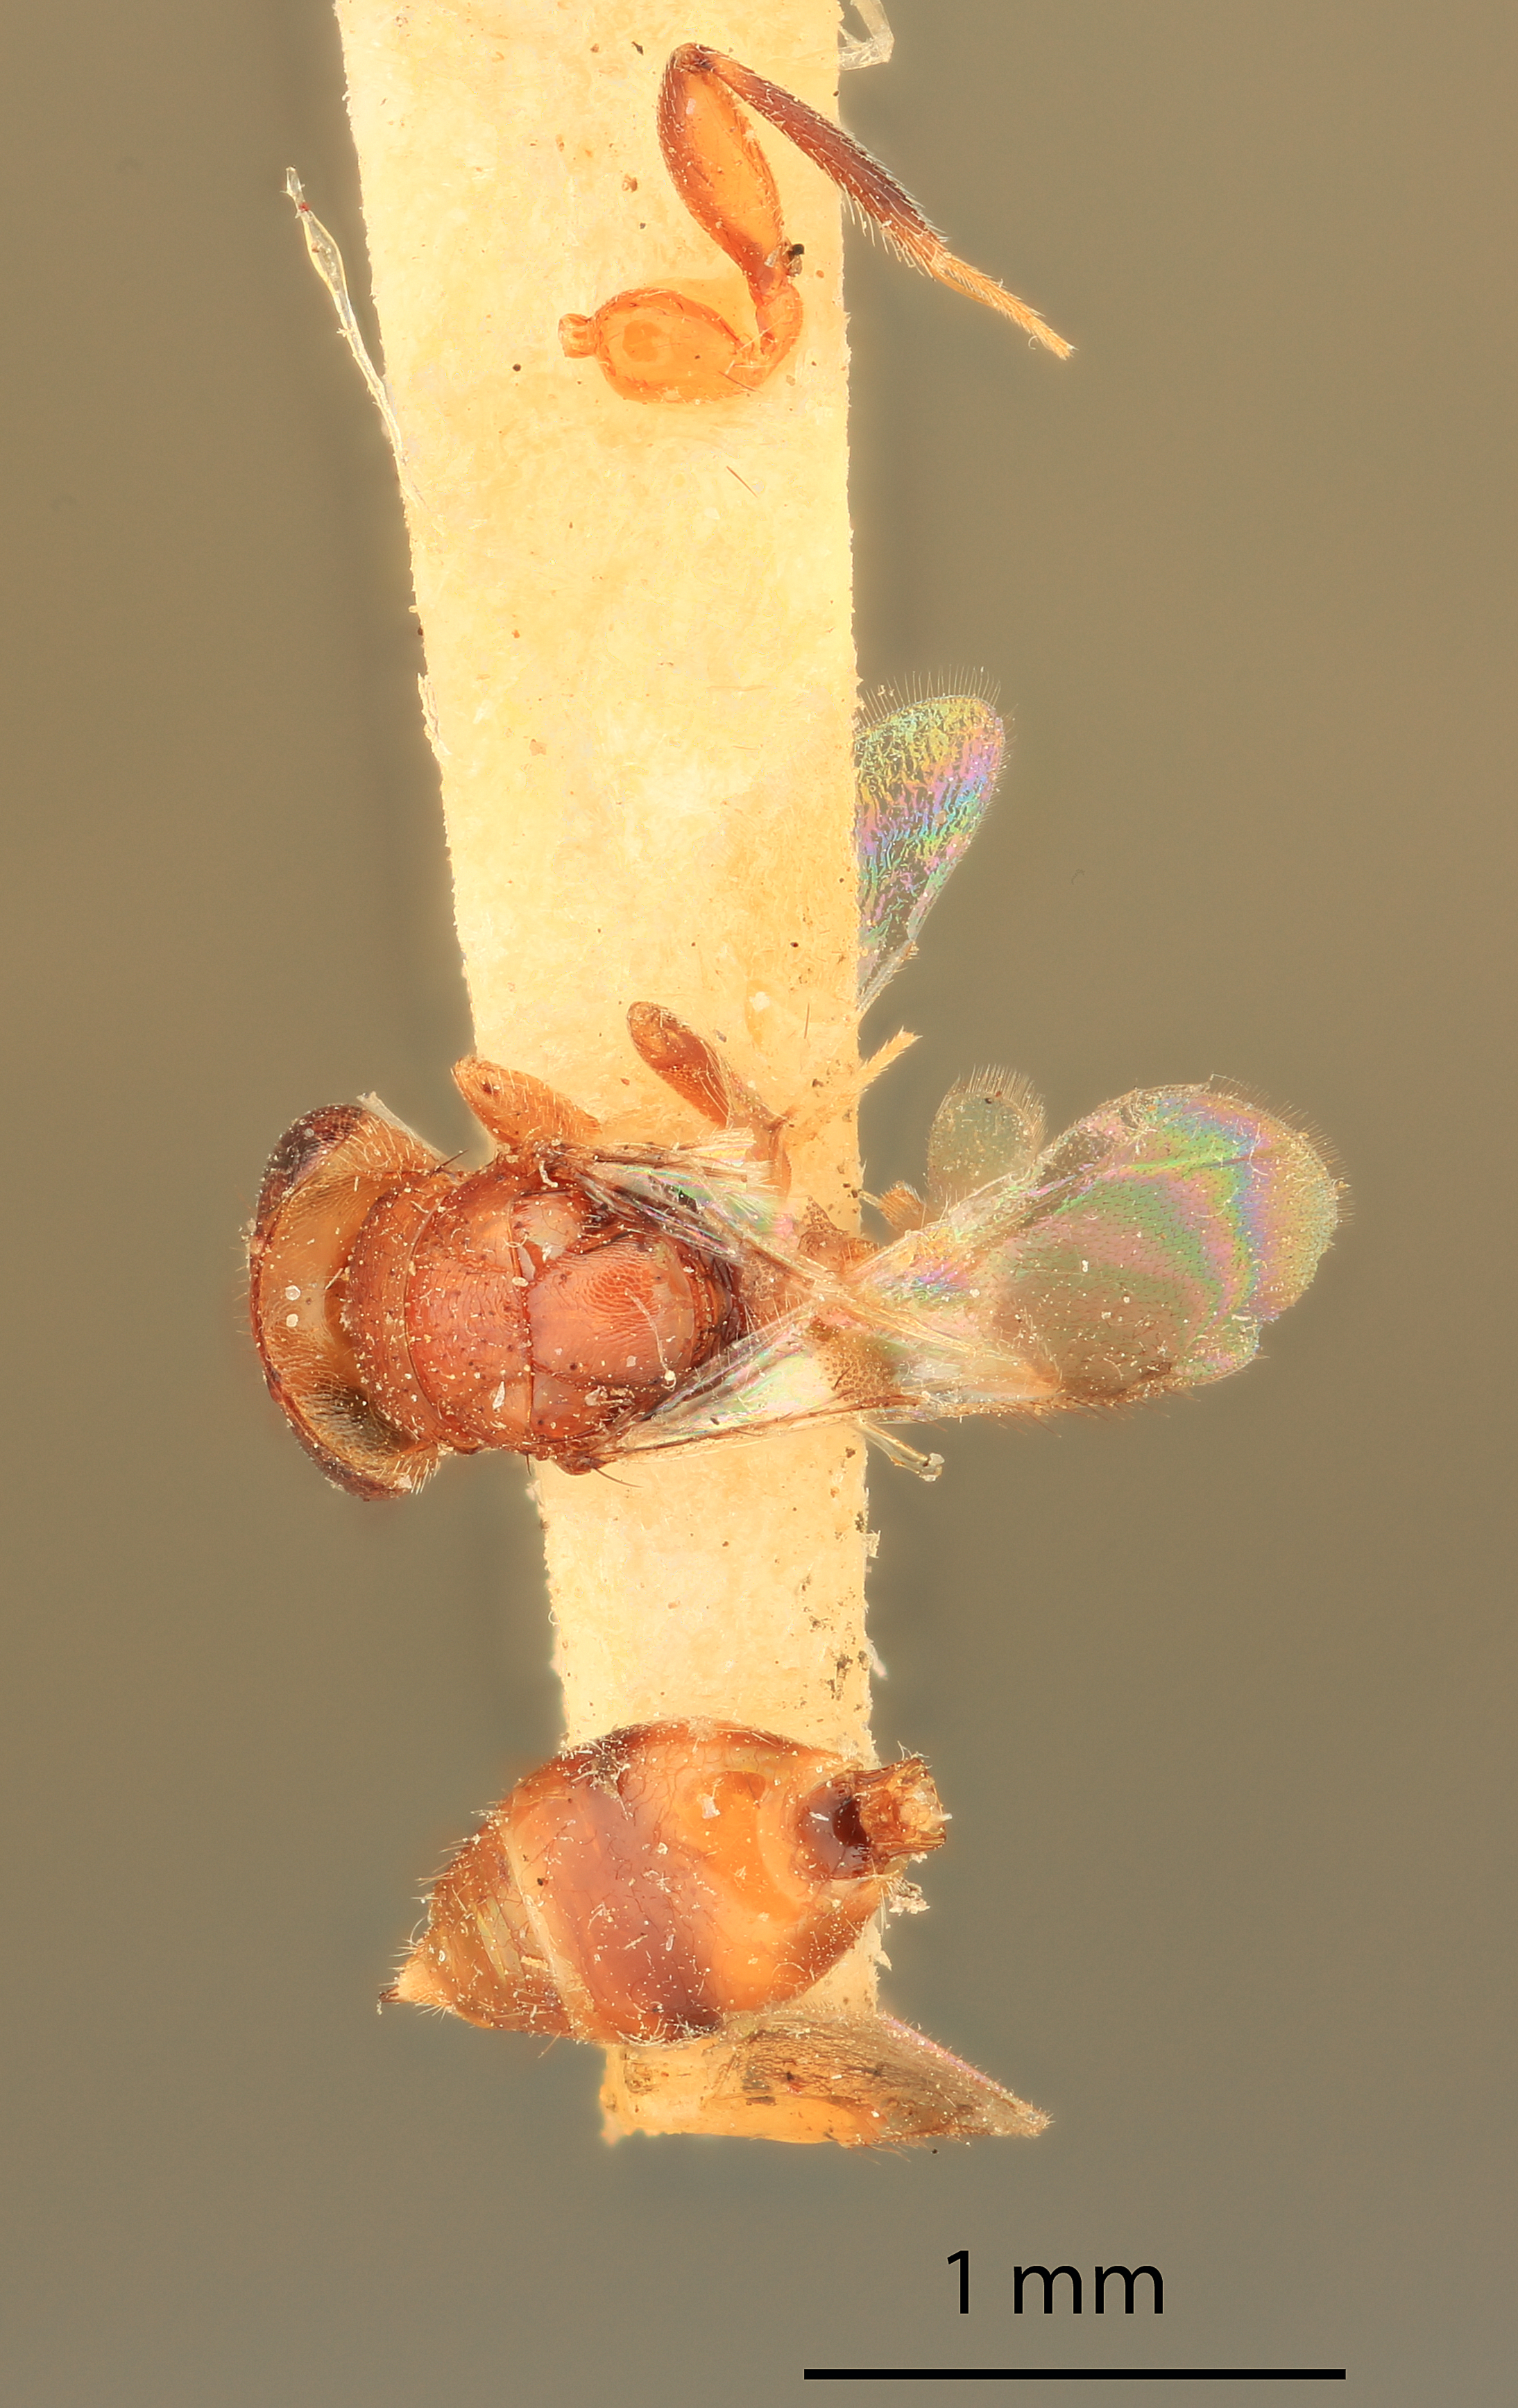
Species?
Ophelosia bifasciata
